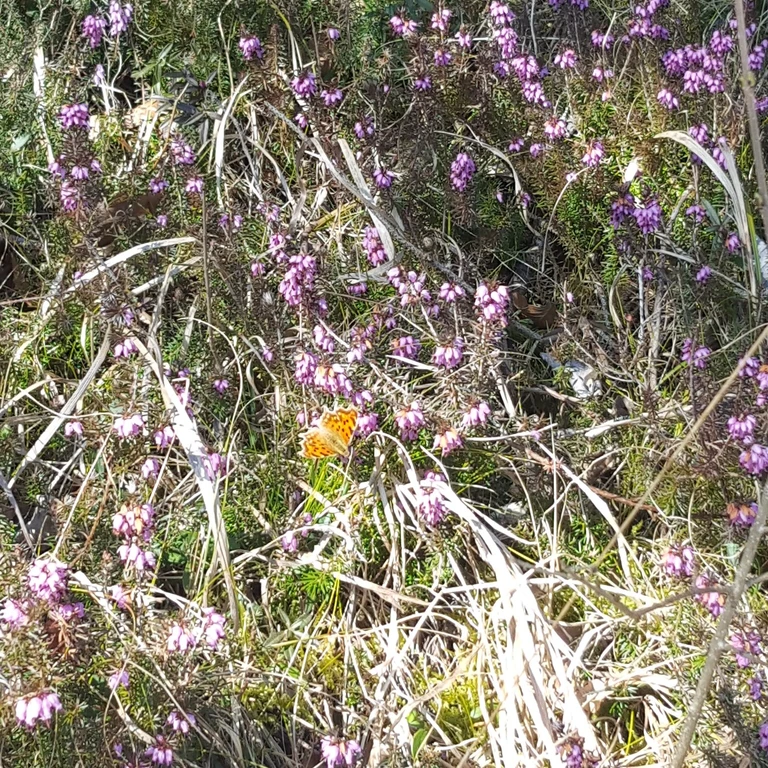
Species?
Polygonia c-album
